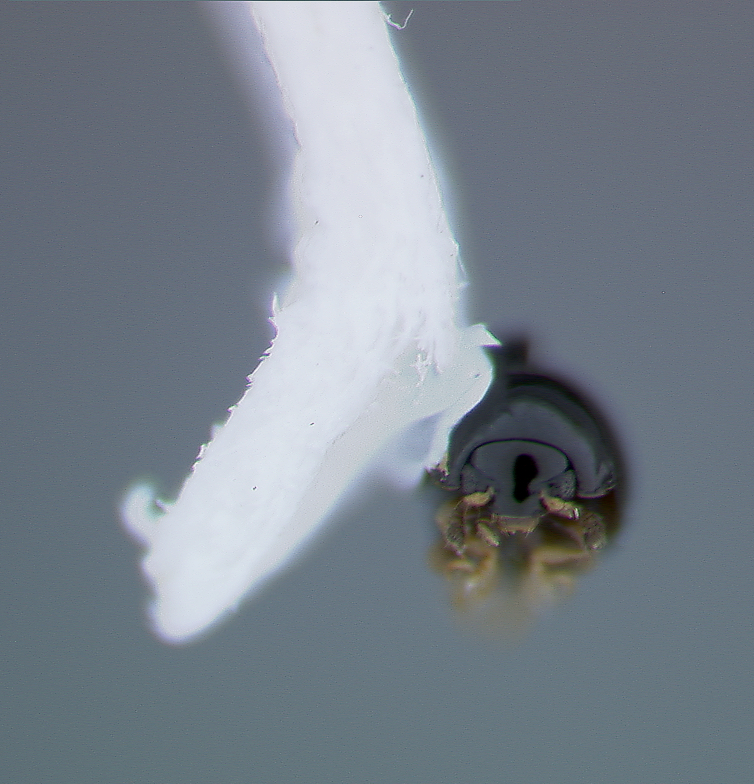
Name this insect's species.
Kiskeya elyunque
